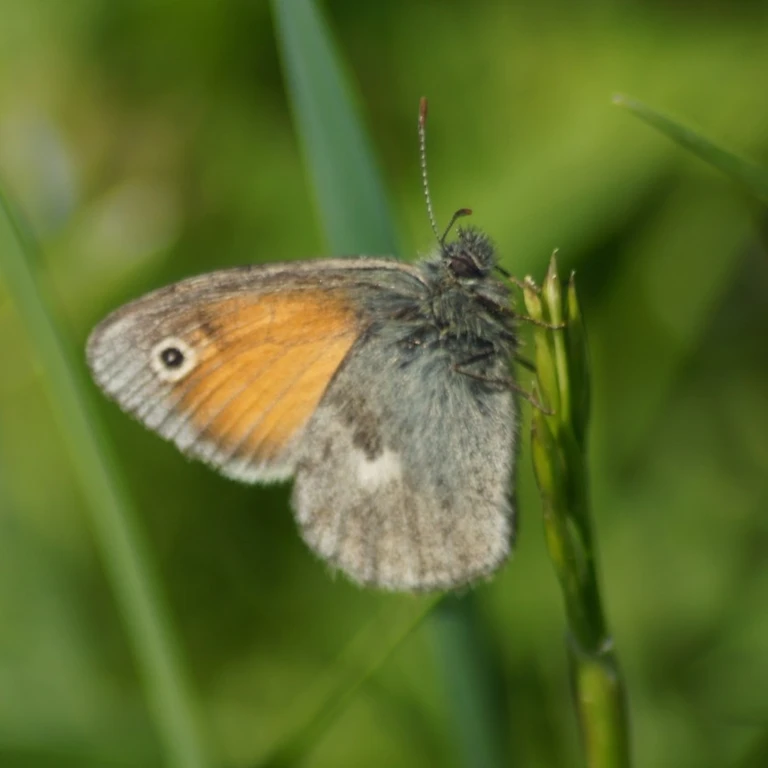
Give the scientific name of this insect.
Coenonympha pamphilus
